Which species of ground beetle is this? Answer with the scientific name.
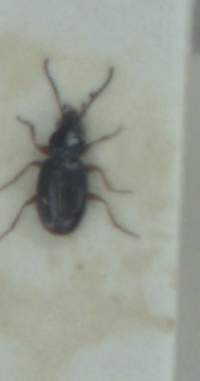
Bembidion gilvipes
